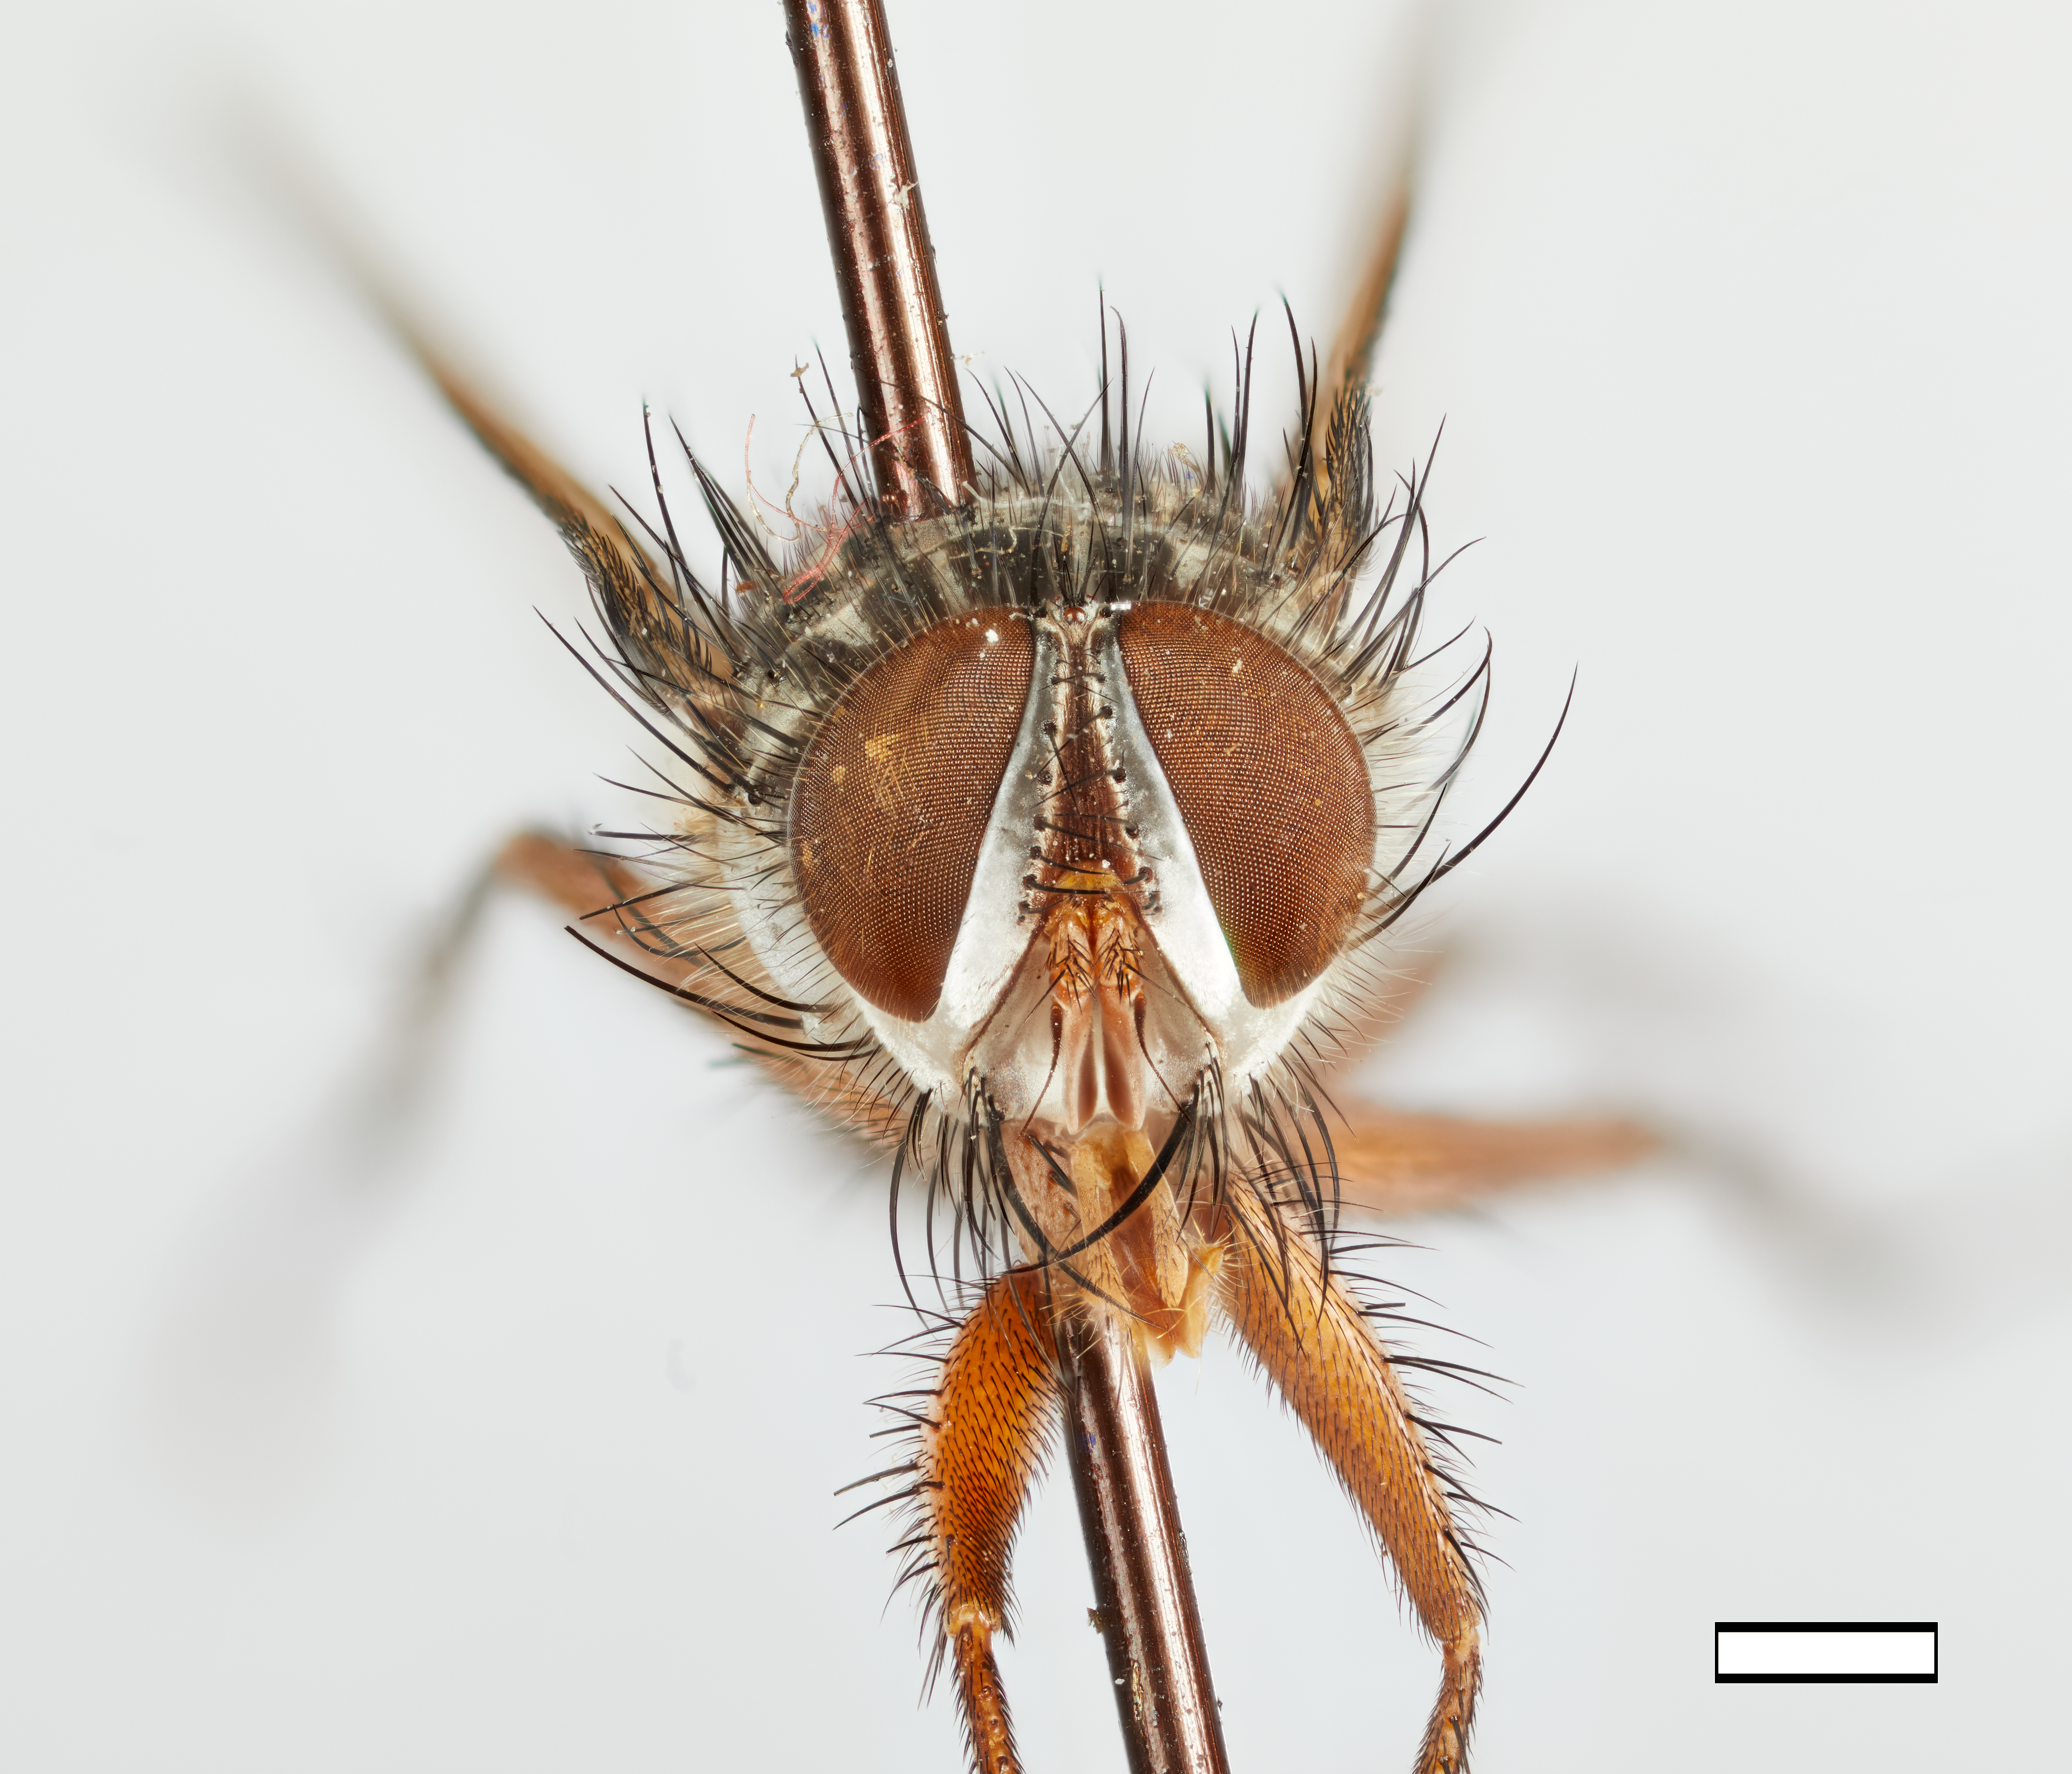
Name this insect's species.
Pseudeuantha rubripes
